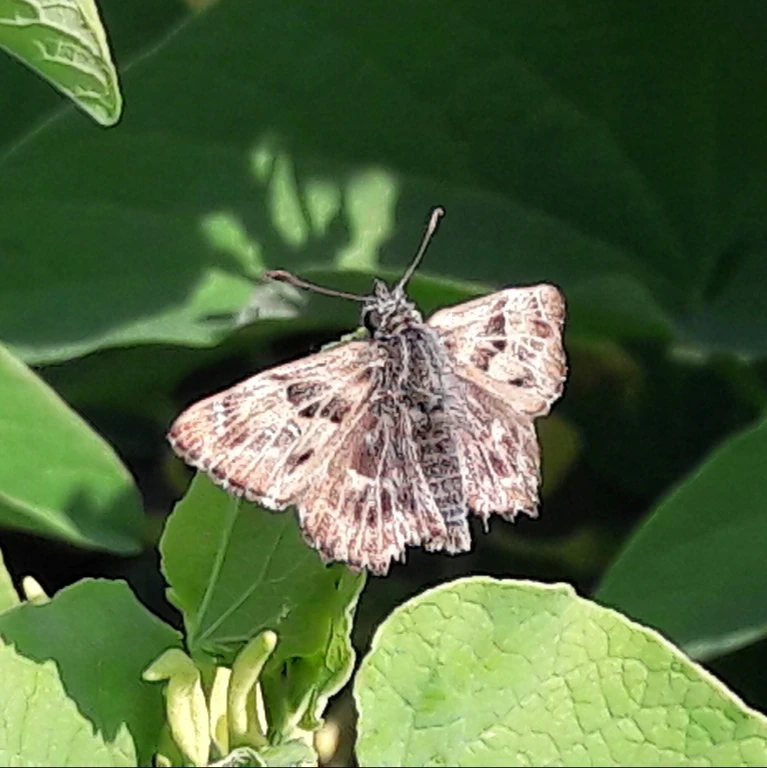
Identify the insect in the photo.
Carcharodus alceae
